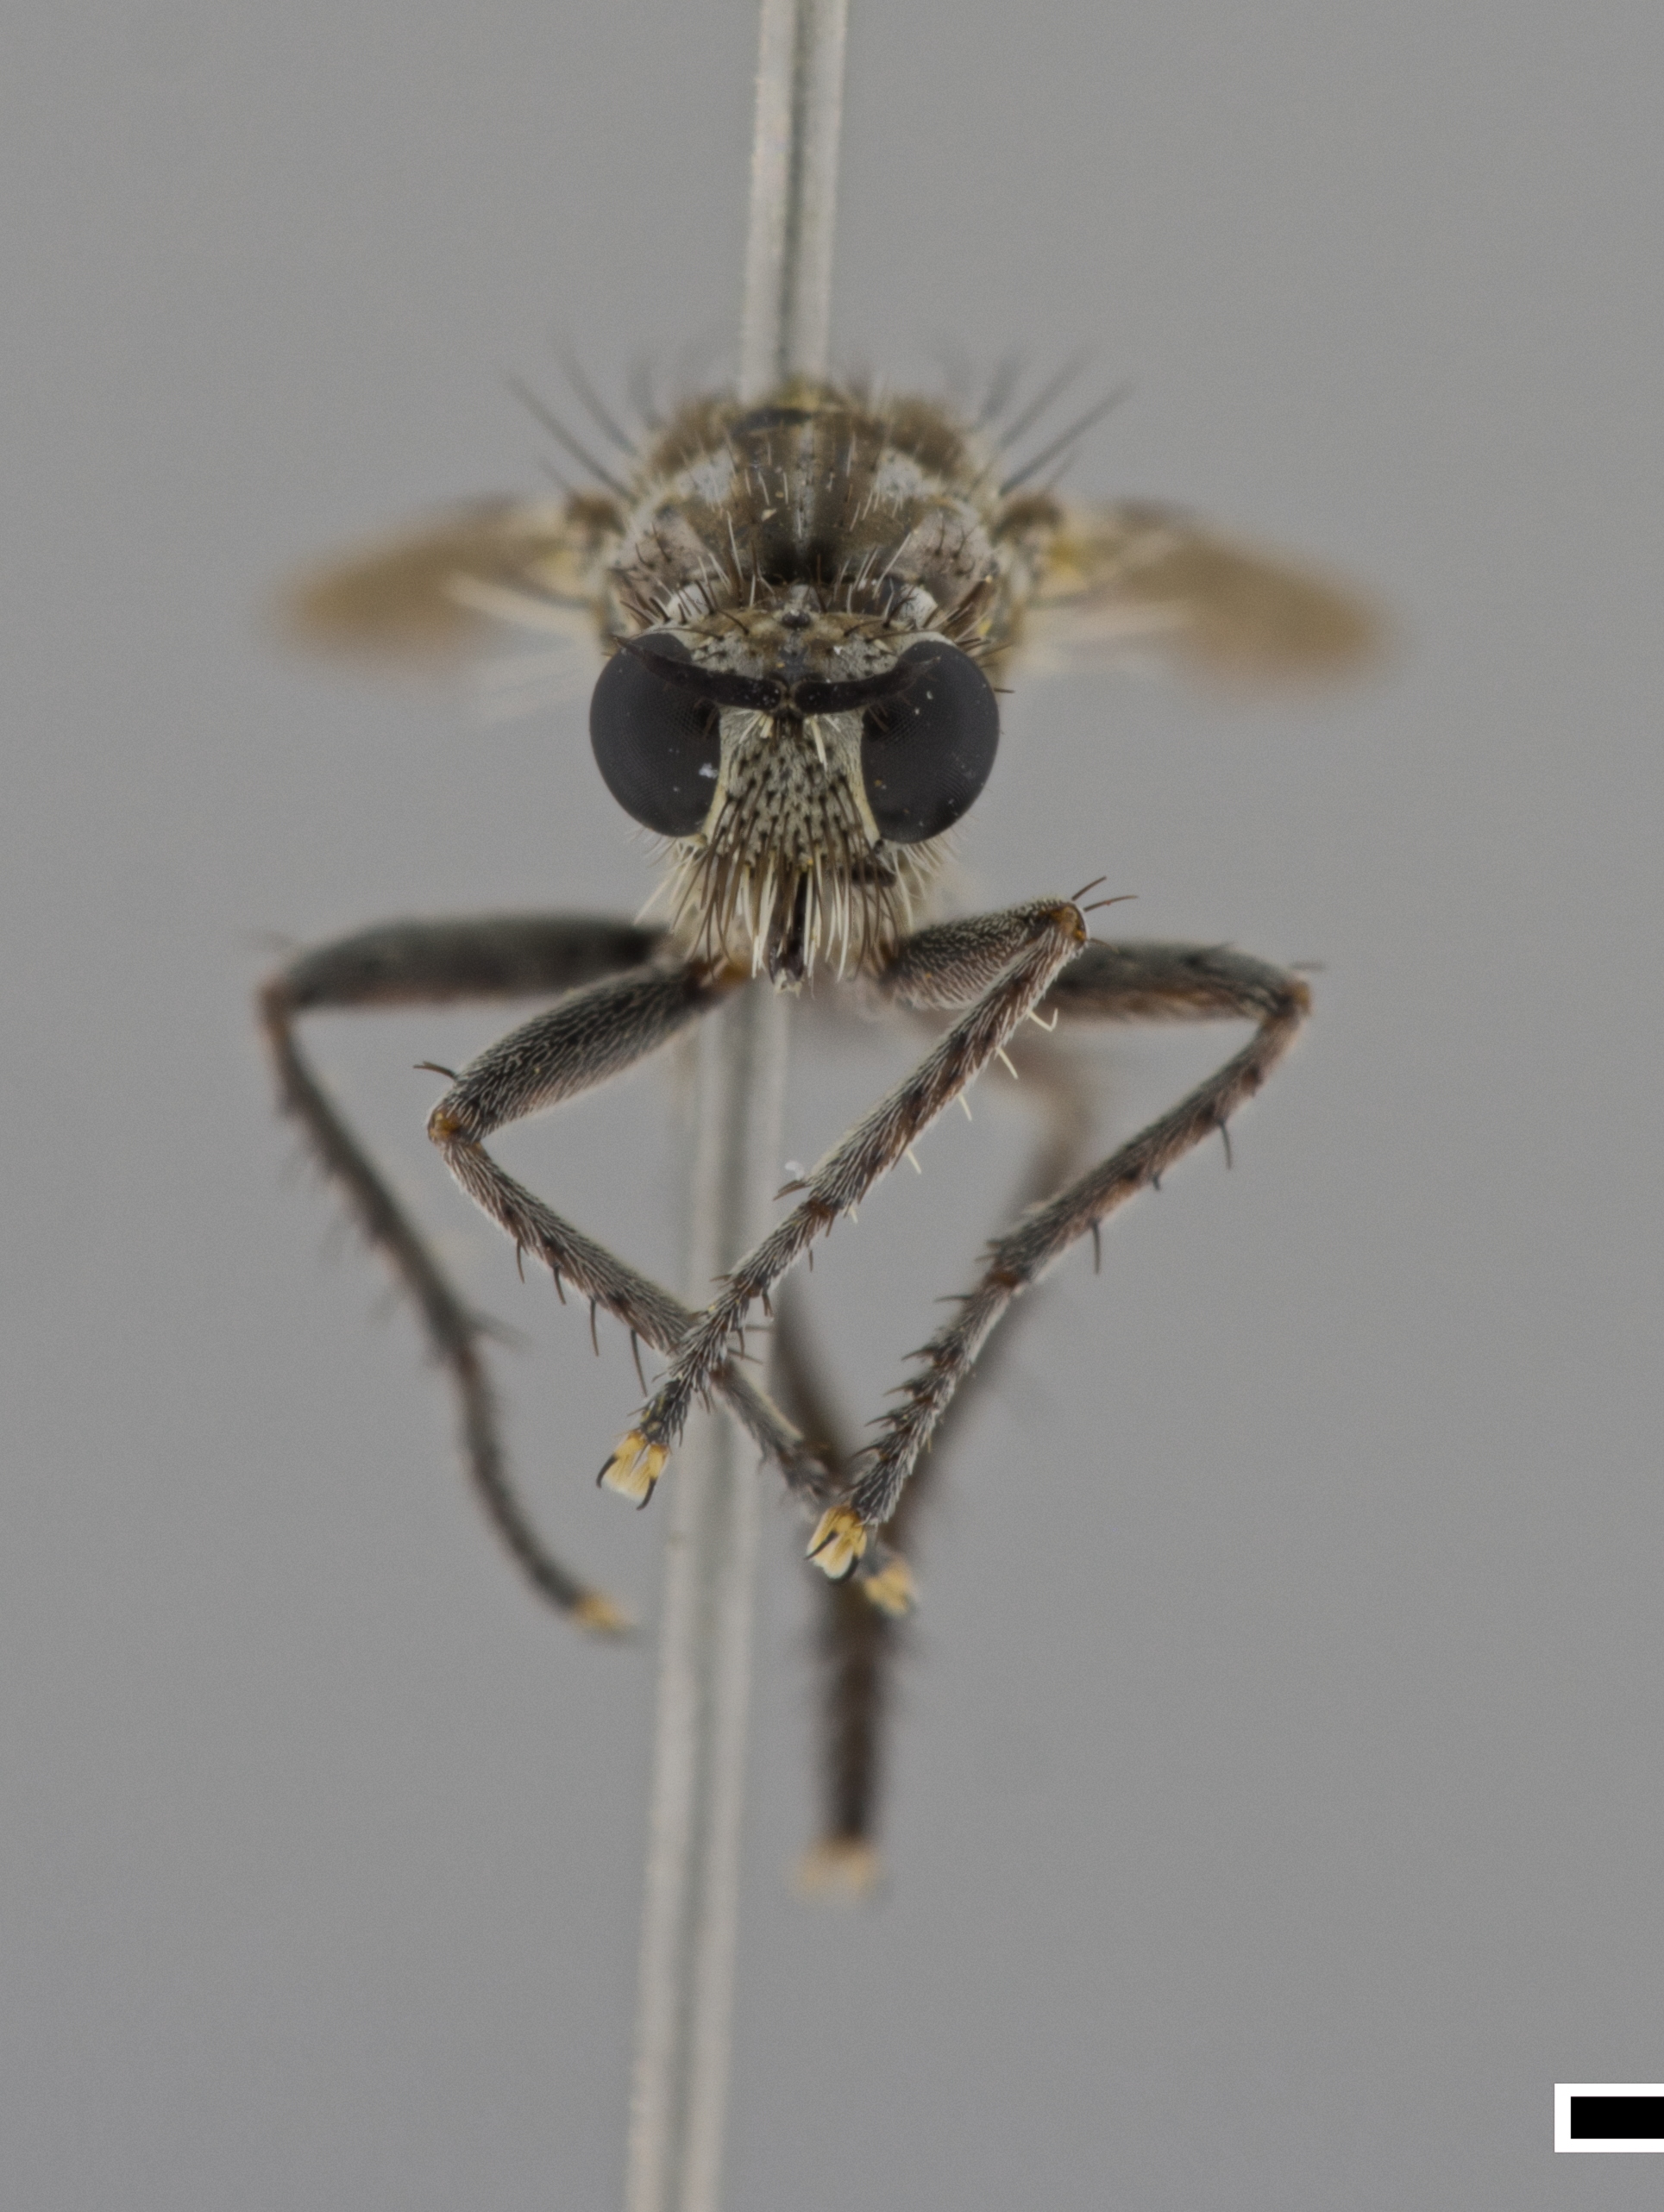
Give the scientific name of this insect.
Corymyia antimelas
